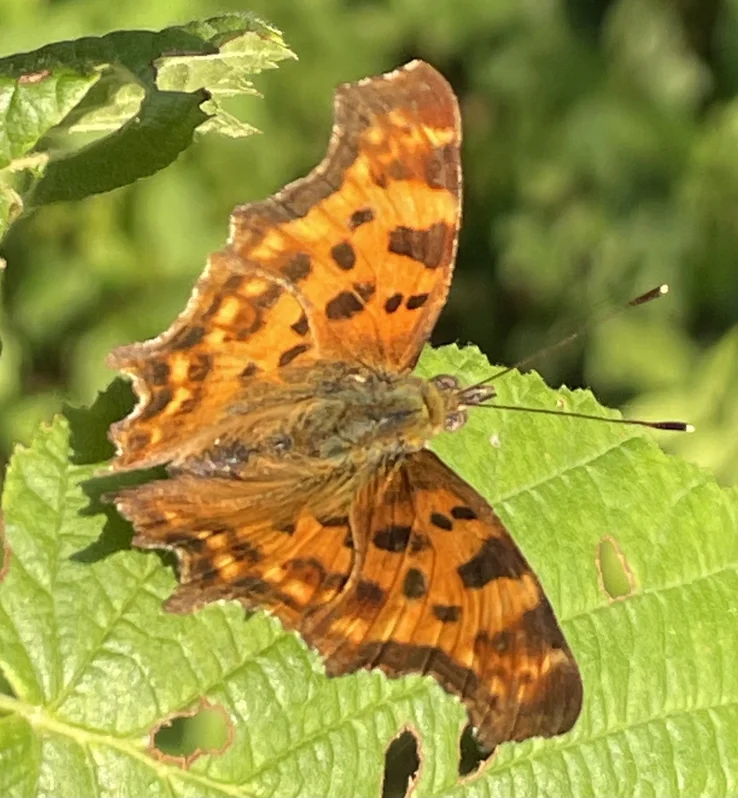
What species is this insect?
Polygonia c-album
